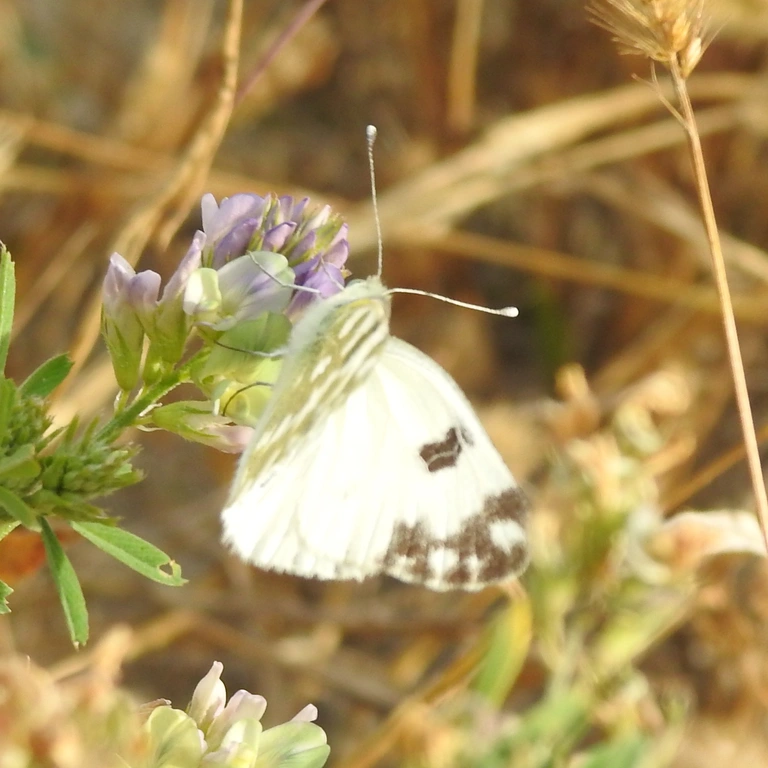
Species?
Pontia edusa
